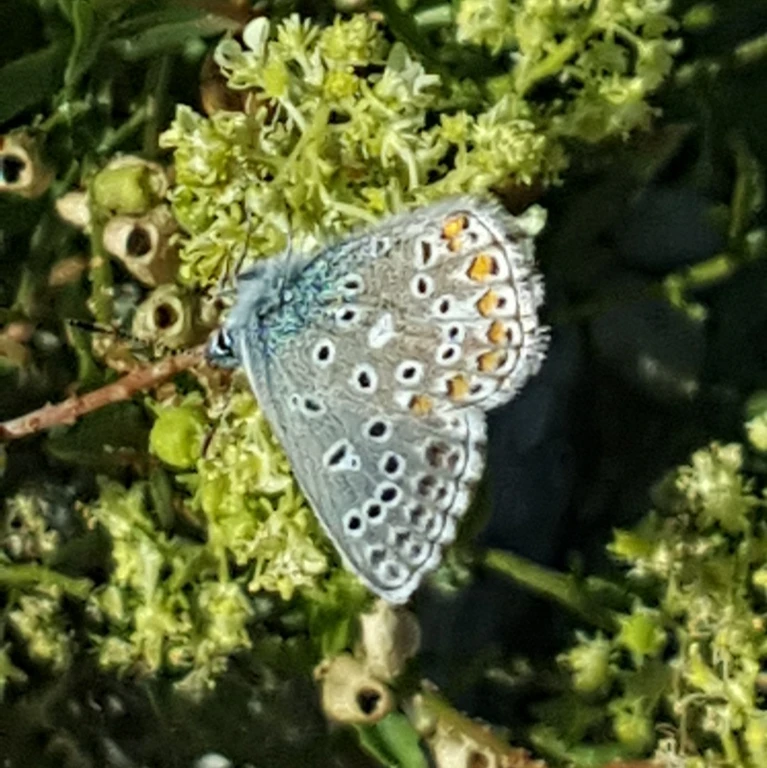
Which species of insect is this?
Polyommatus icarus
